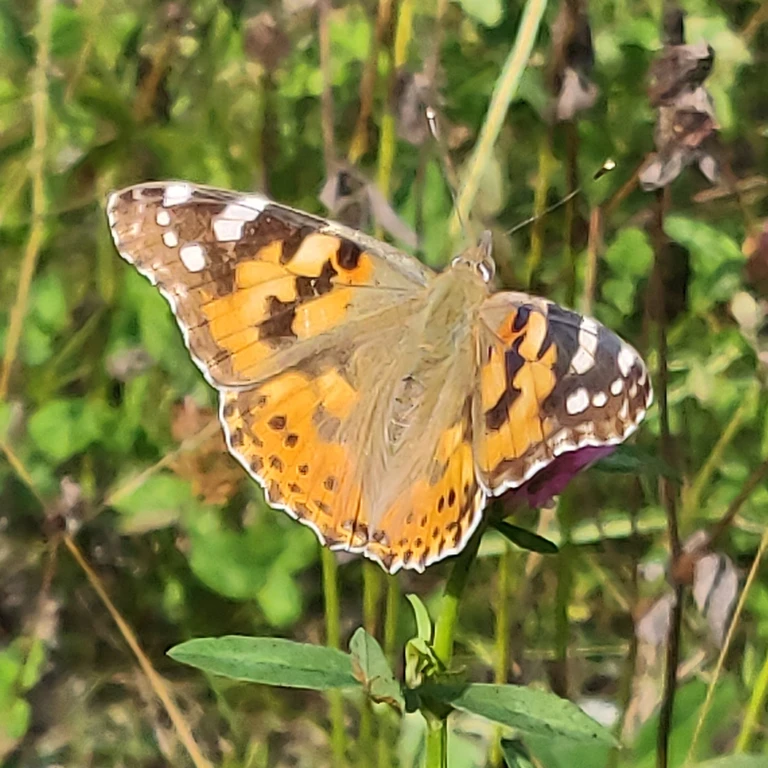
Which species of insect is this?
Vanessa cardui
